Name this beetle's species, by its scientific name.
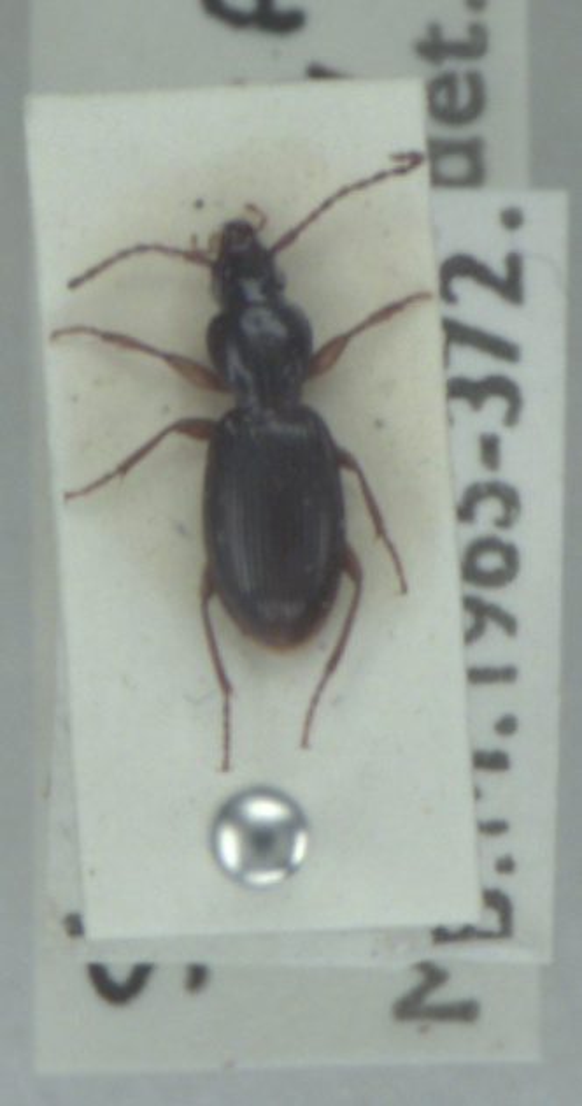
Stomis pumicatus
